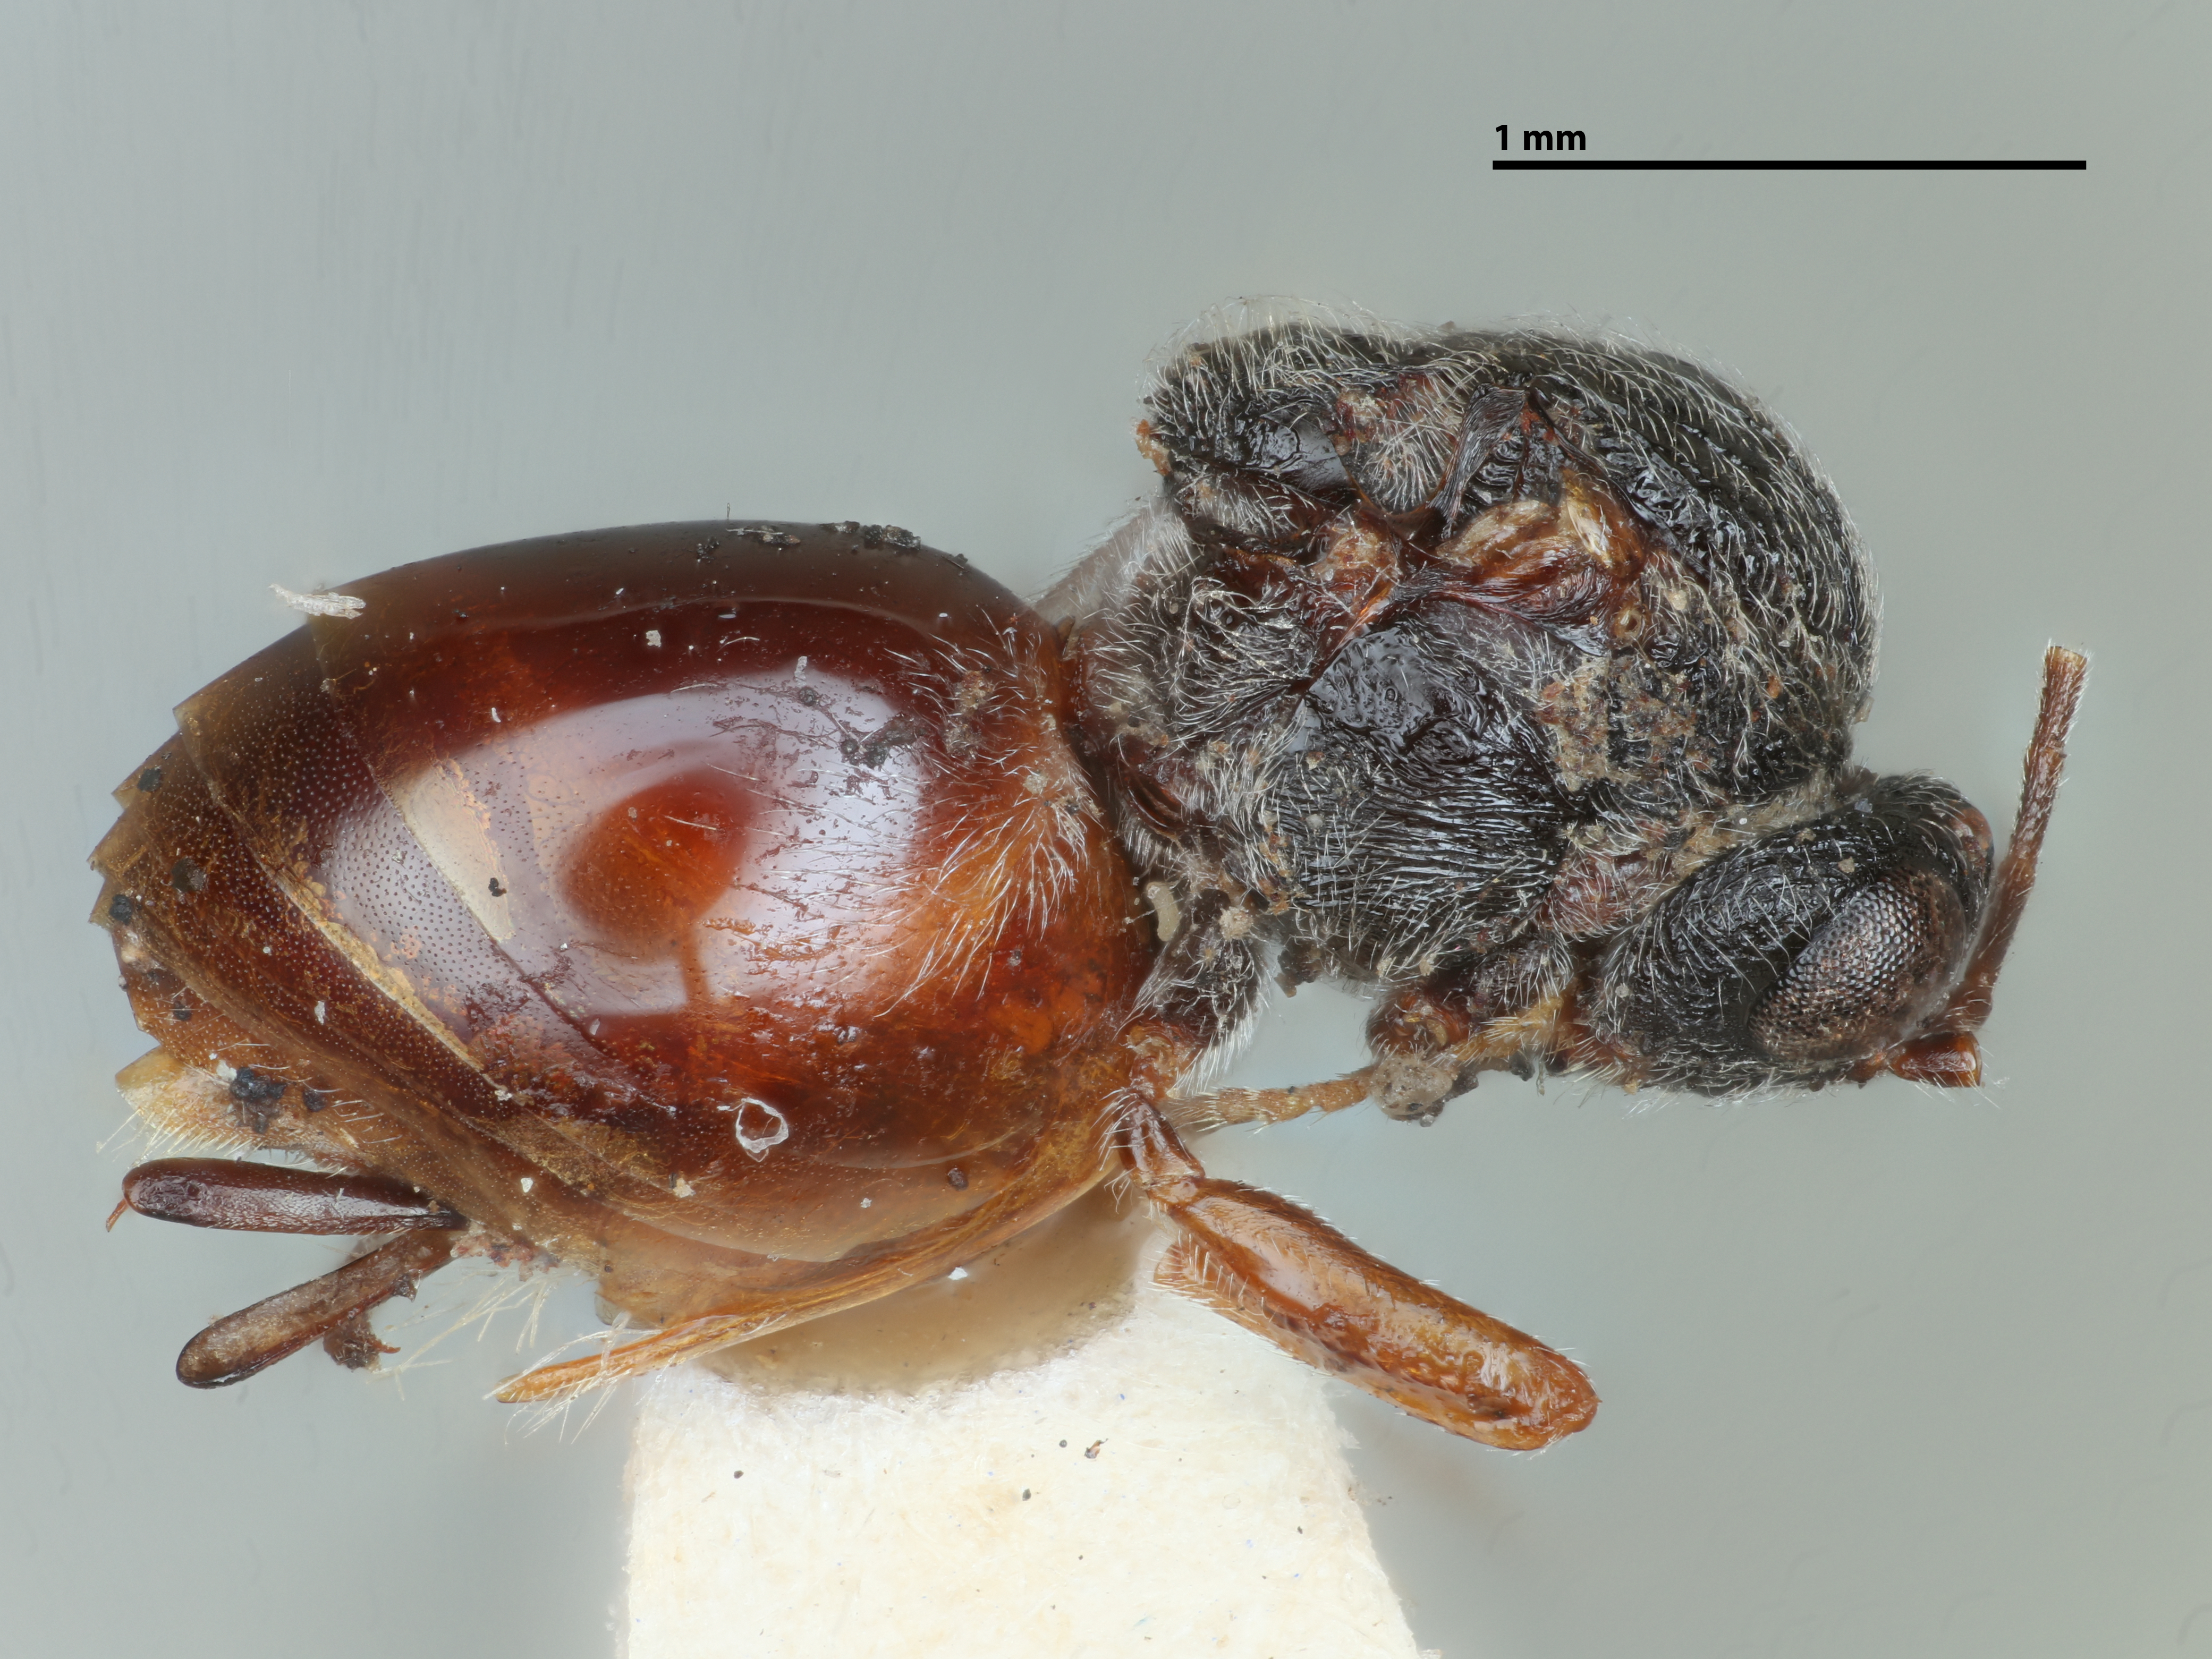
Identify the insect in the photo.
Callirhytis gallaestriatae
